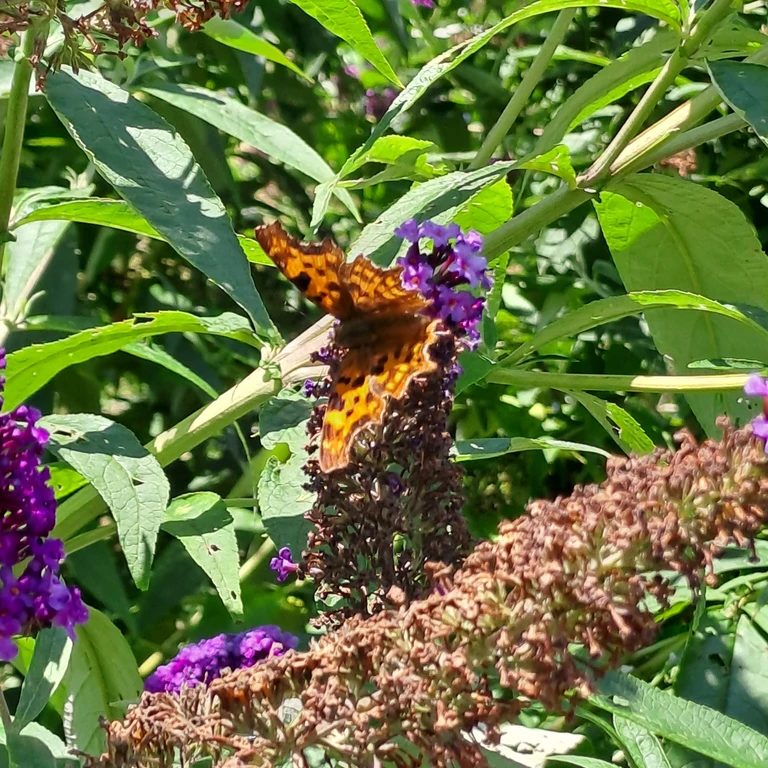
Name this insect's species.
Polygonia c-album
